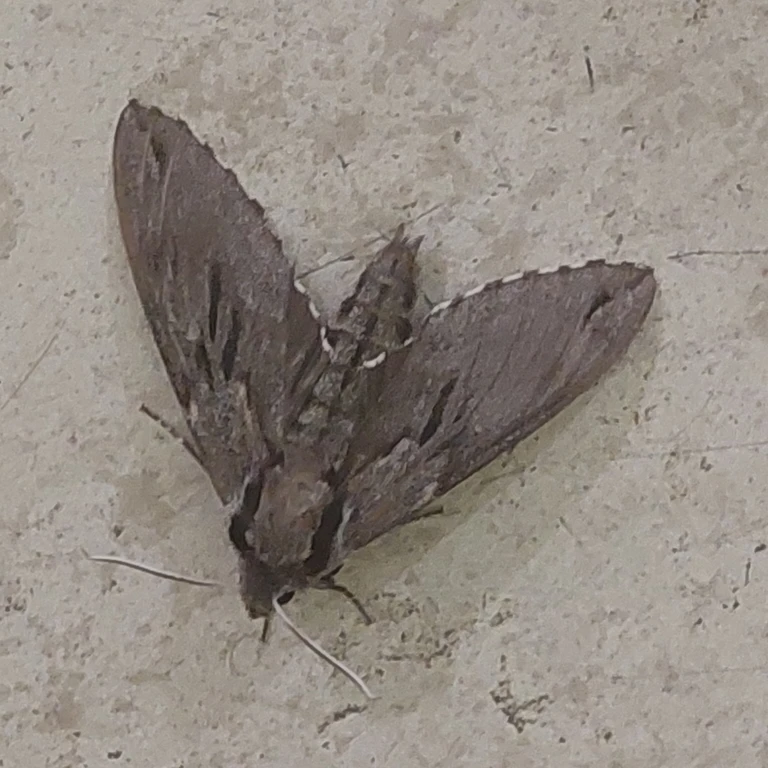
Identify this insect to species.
Sphinx pinastri
